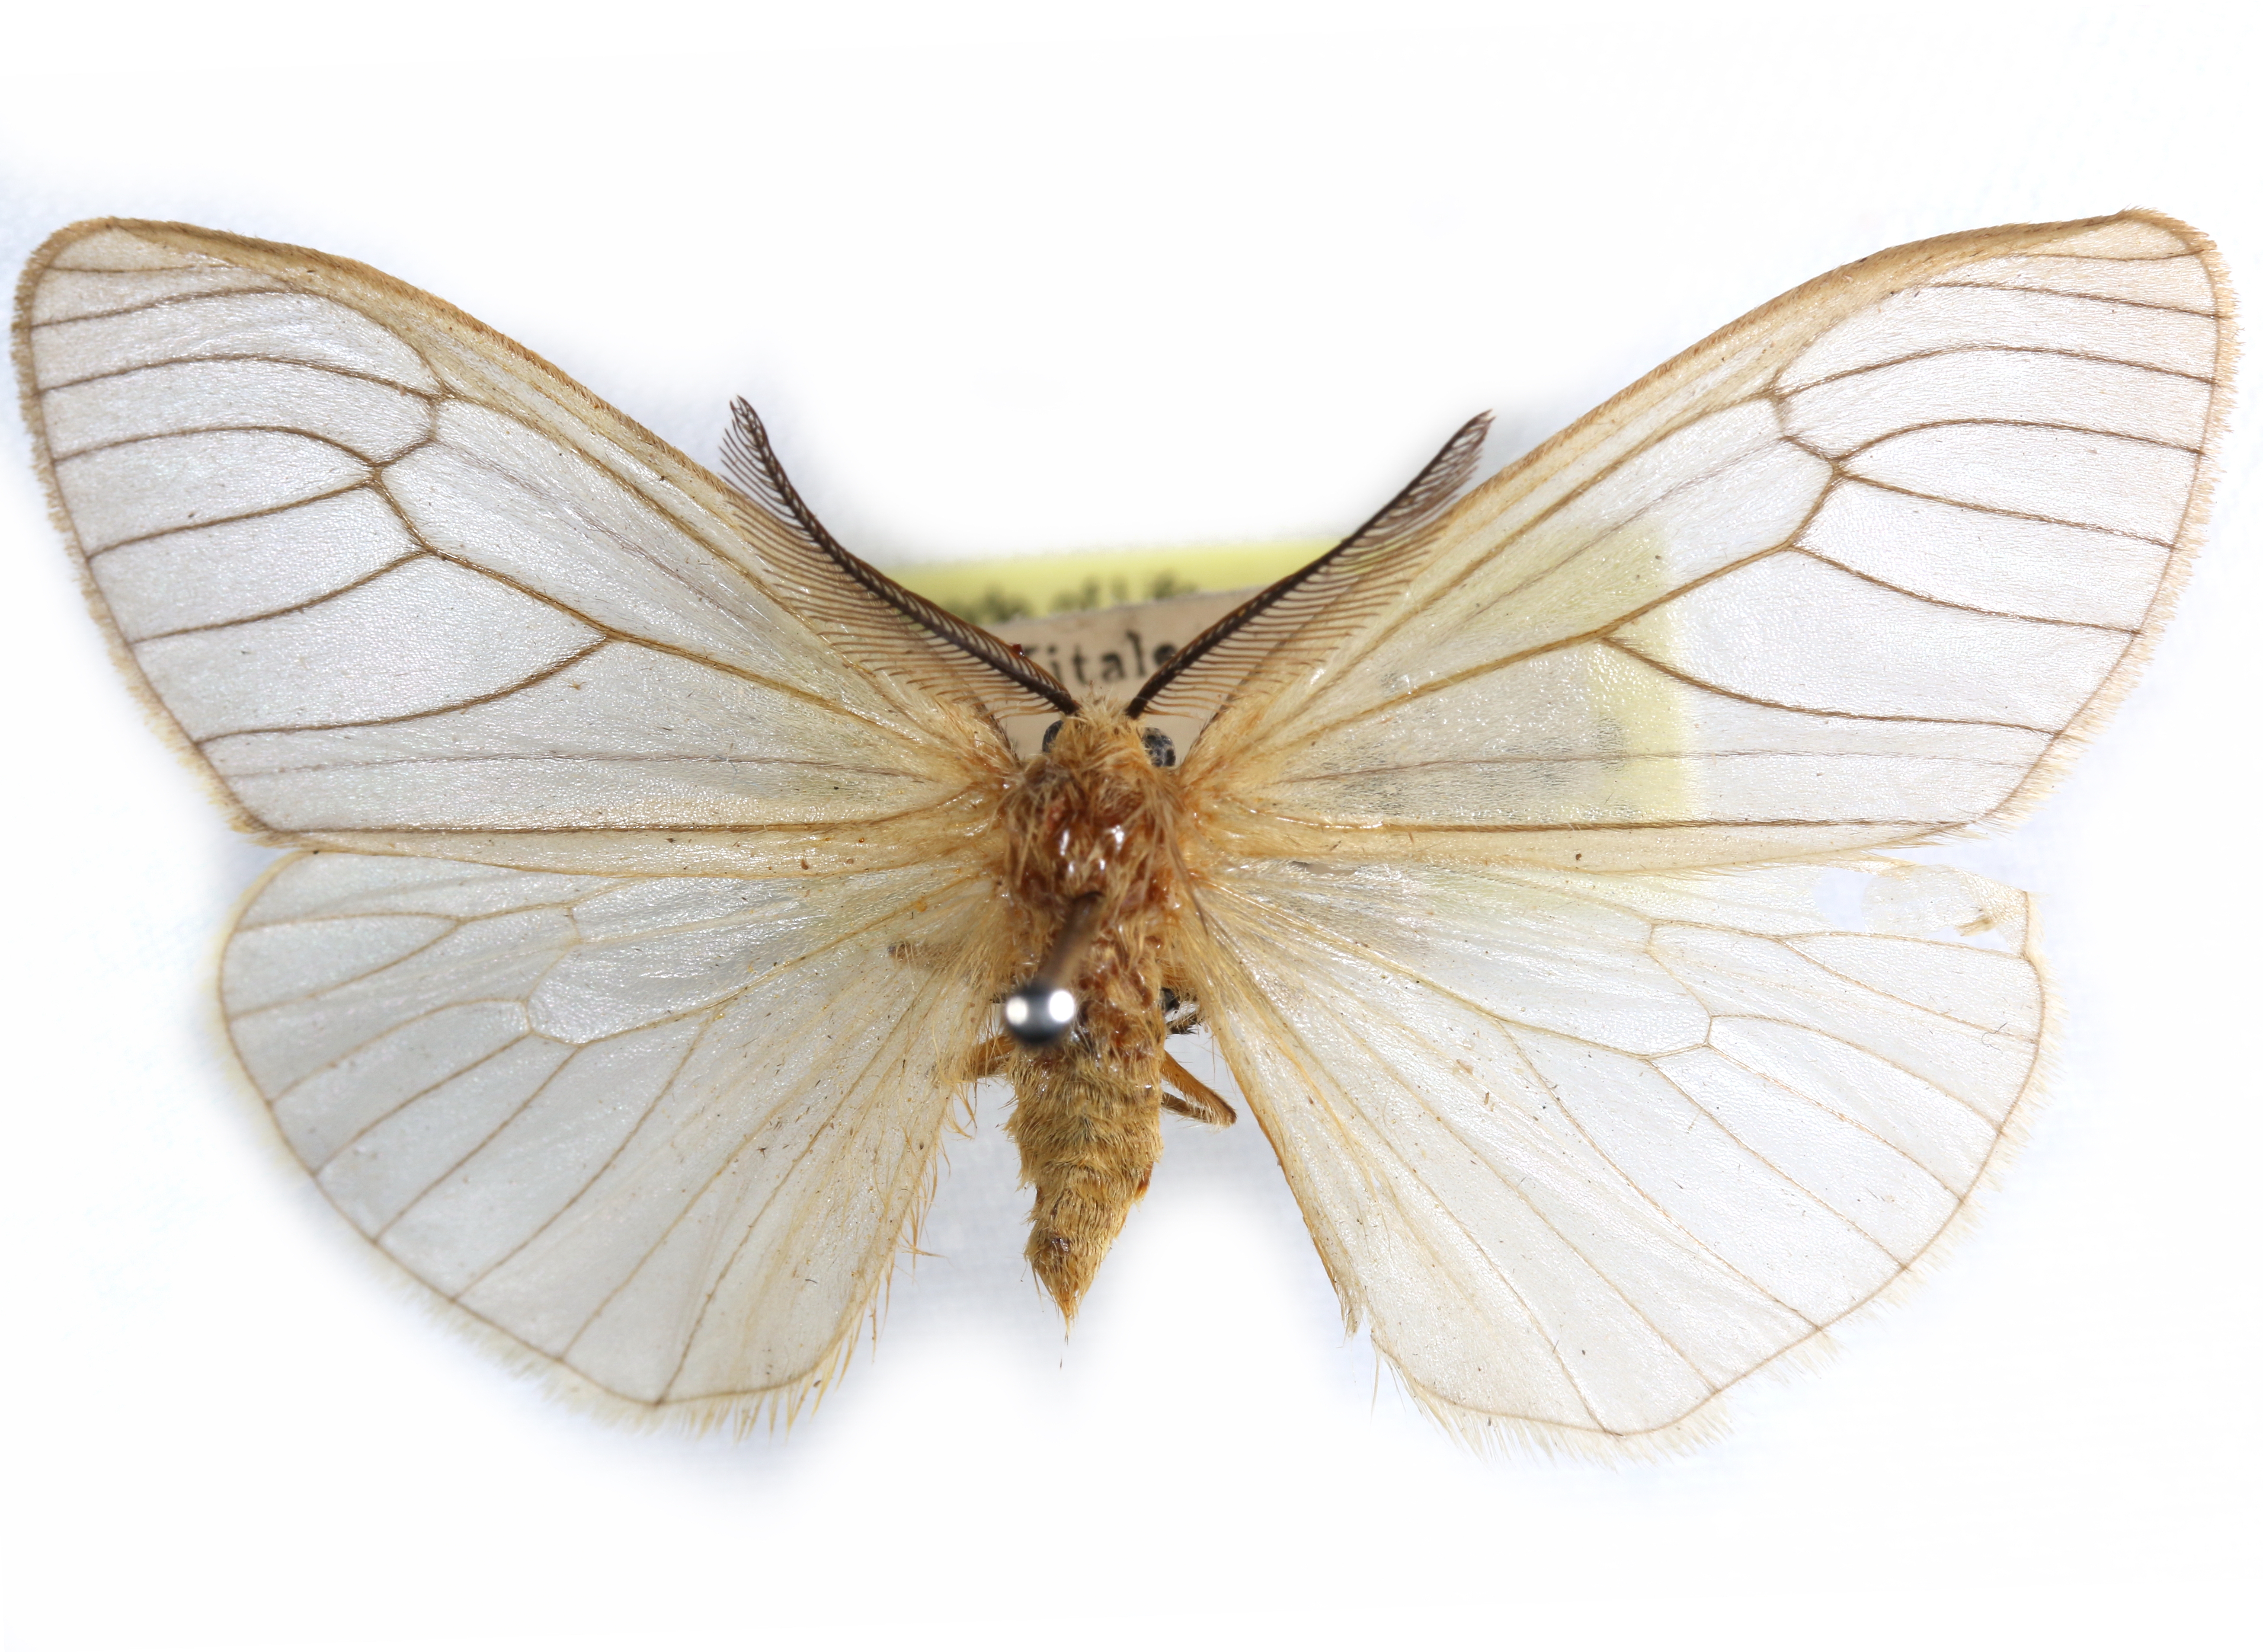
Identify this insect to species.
Stilpnaroma venosa
